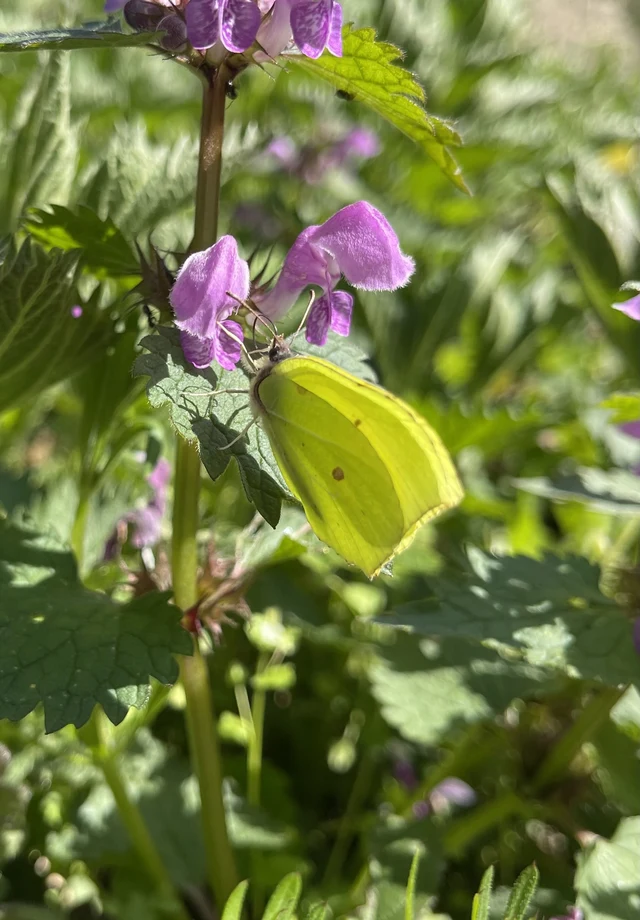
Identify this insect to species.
Gonepteryx rhamni
